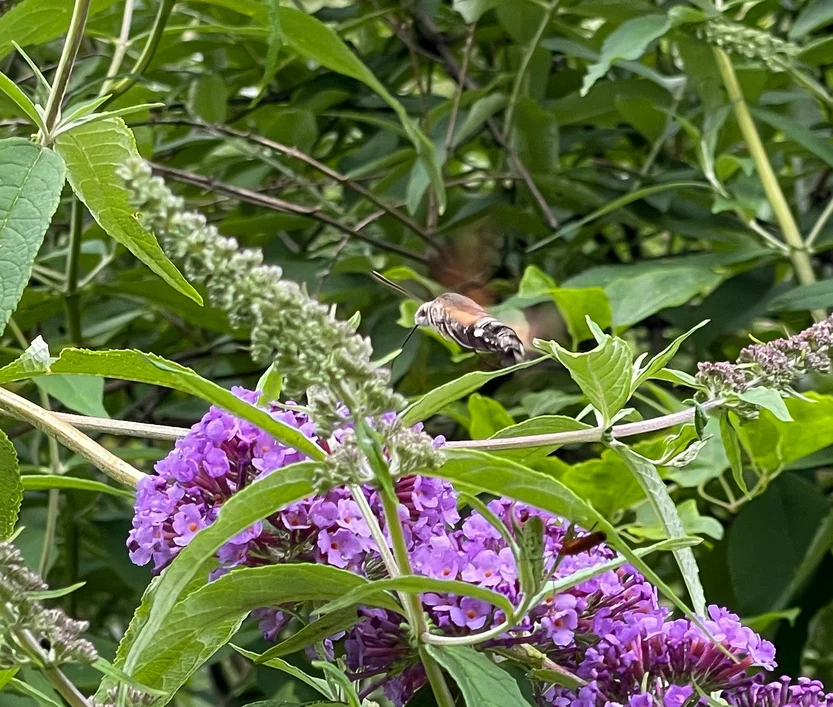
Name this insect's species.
Macroglossum stellatarum
